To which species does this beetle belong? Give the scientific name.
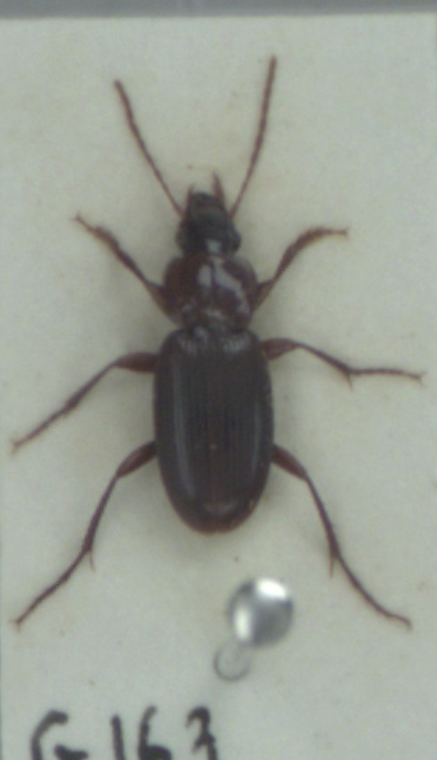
Platyderus depressus
